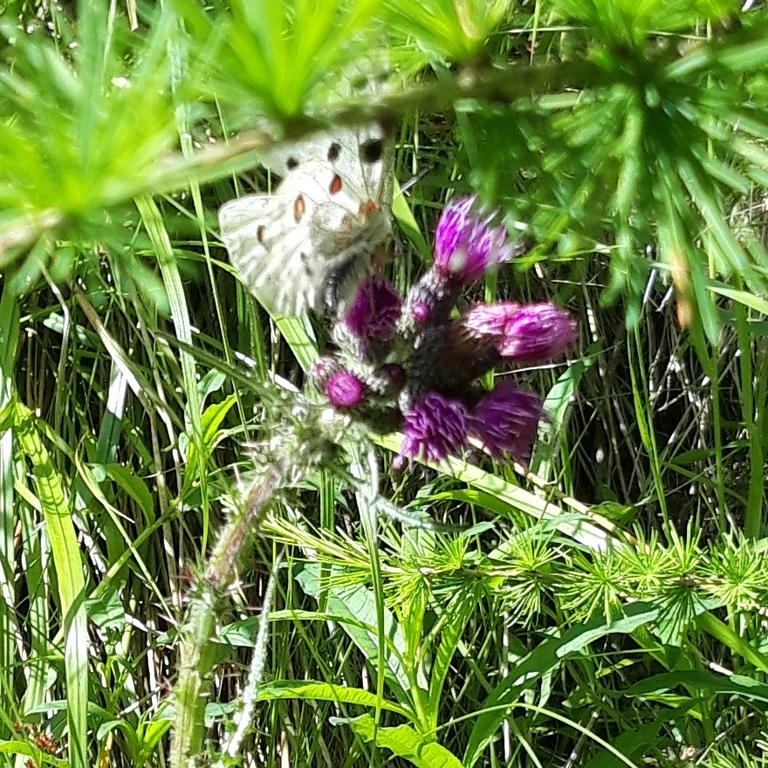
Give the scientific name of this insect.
Parnassius apollo
